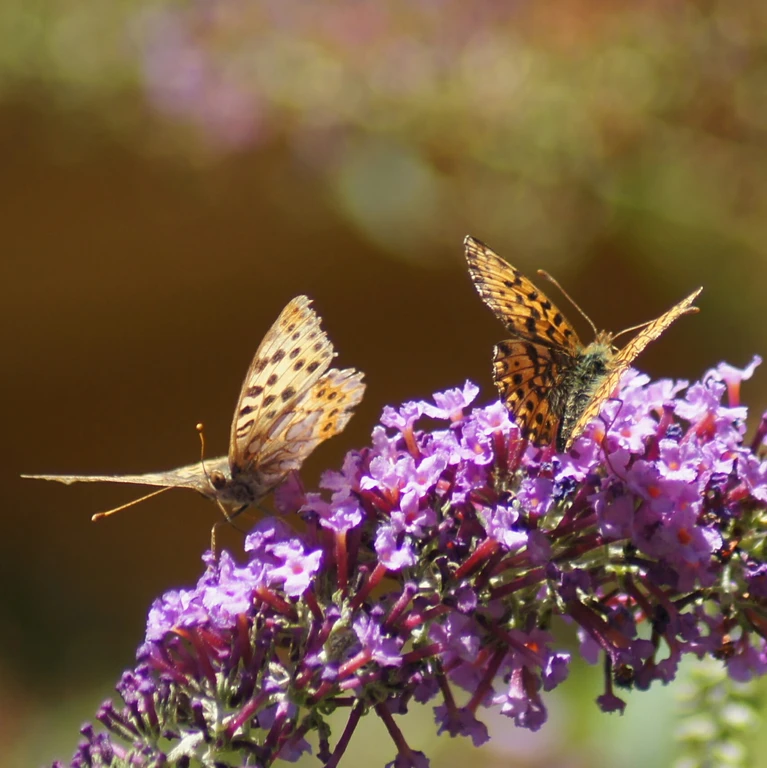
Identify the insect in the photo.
Issoria lathonia
